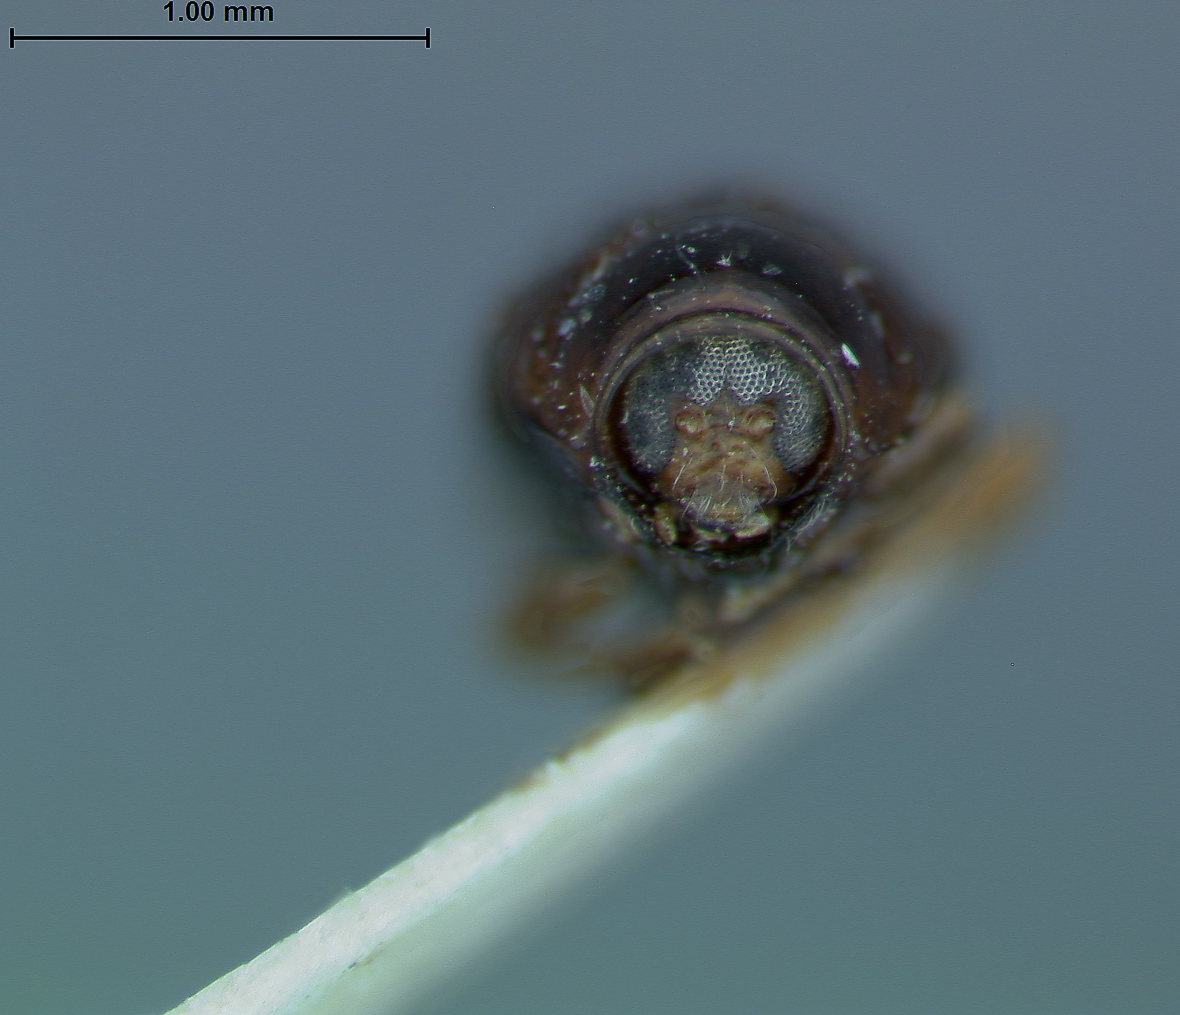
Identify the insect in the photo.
Coenobius maculipennis
